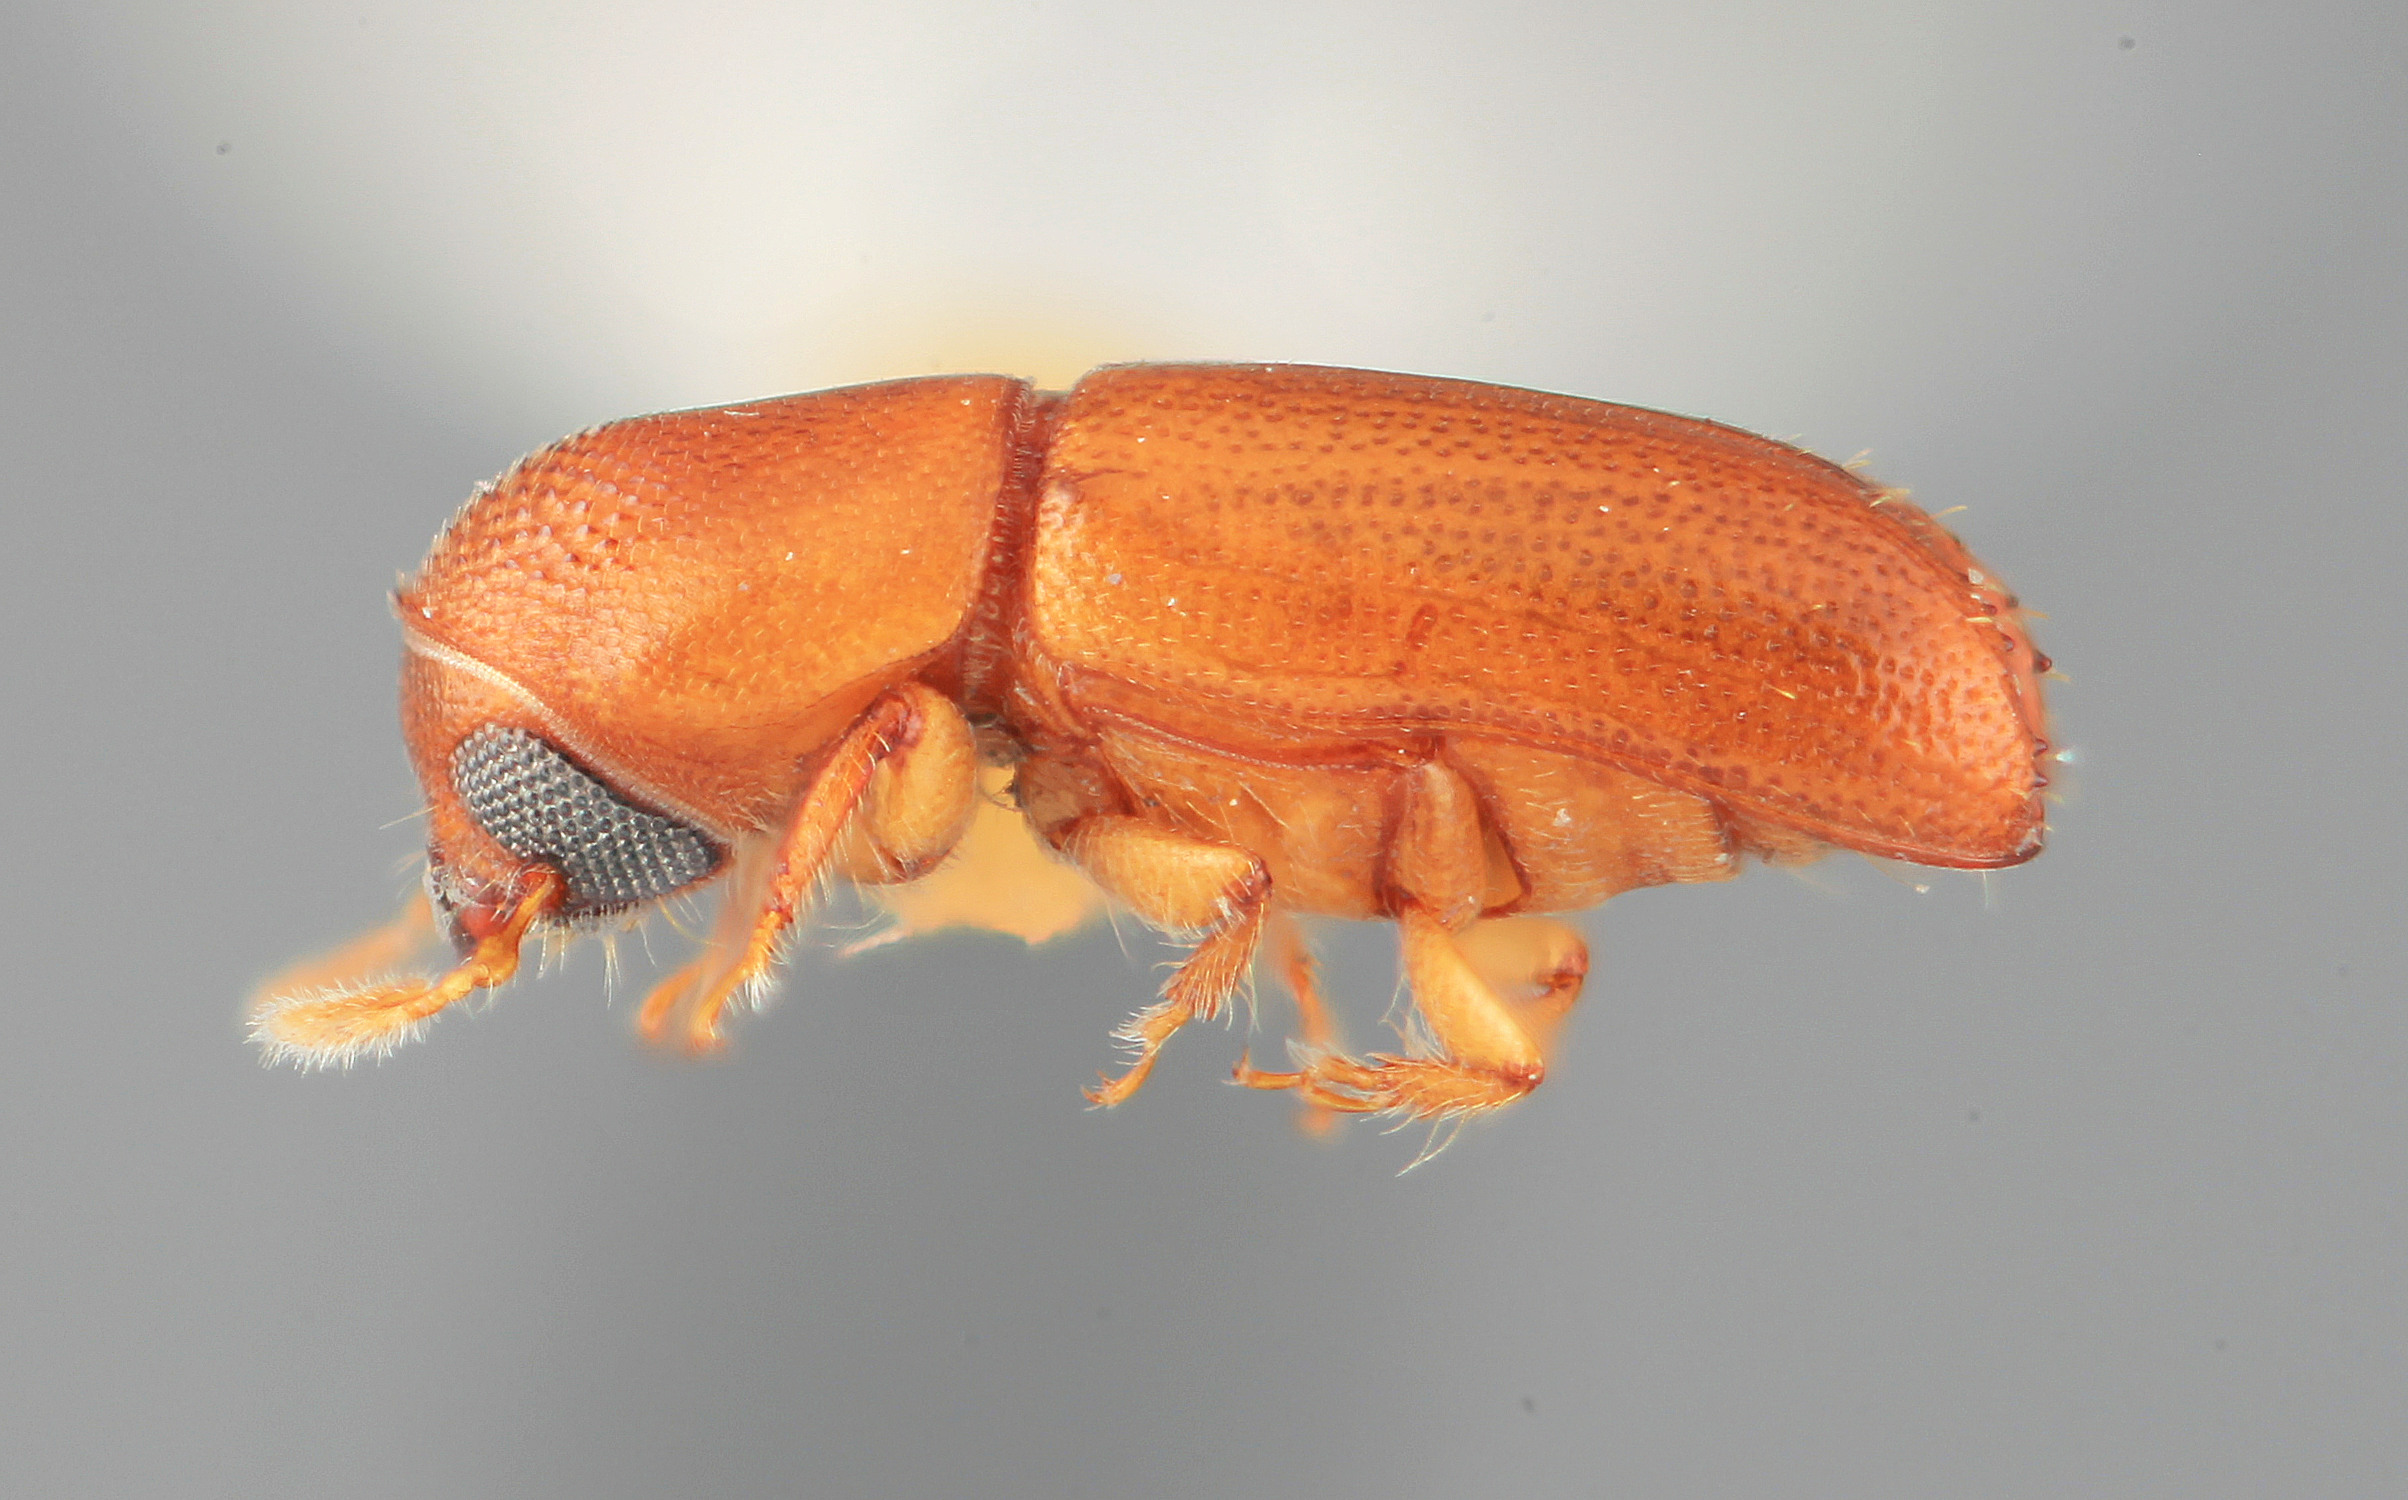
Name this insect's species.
Araptus laudatus
